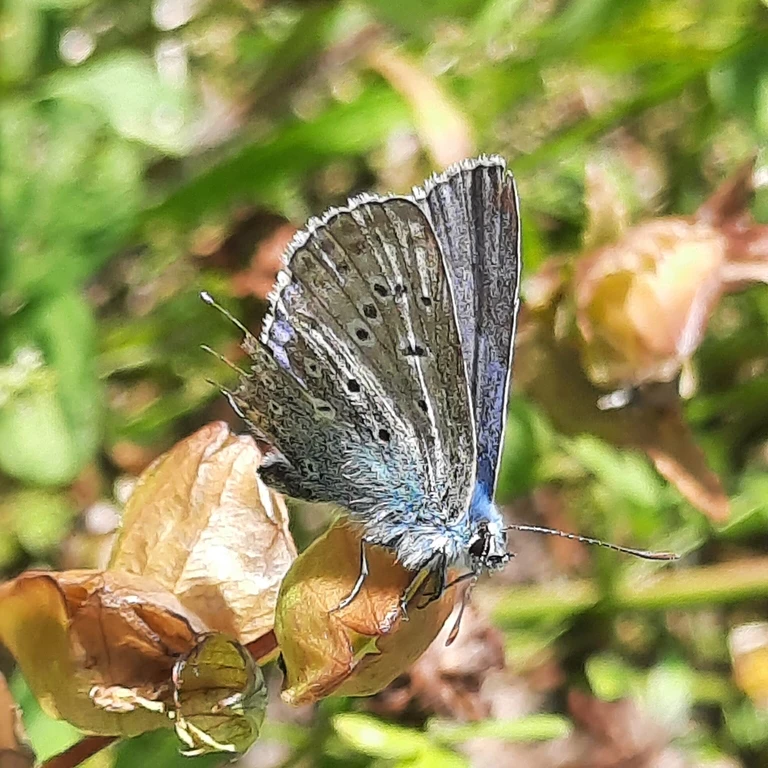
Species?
Polyommatus icarus
